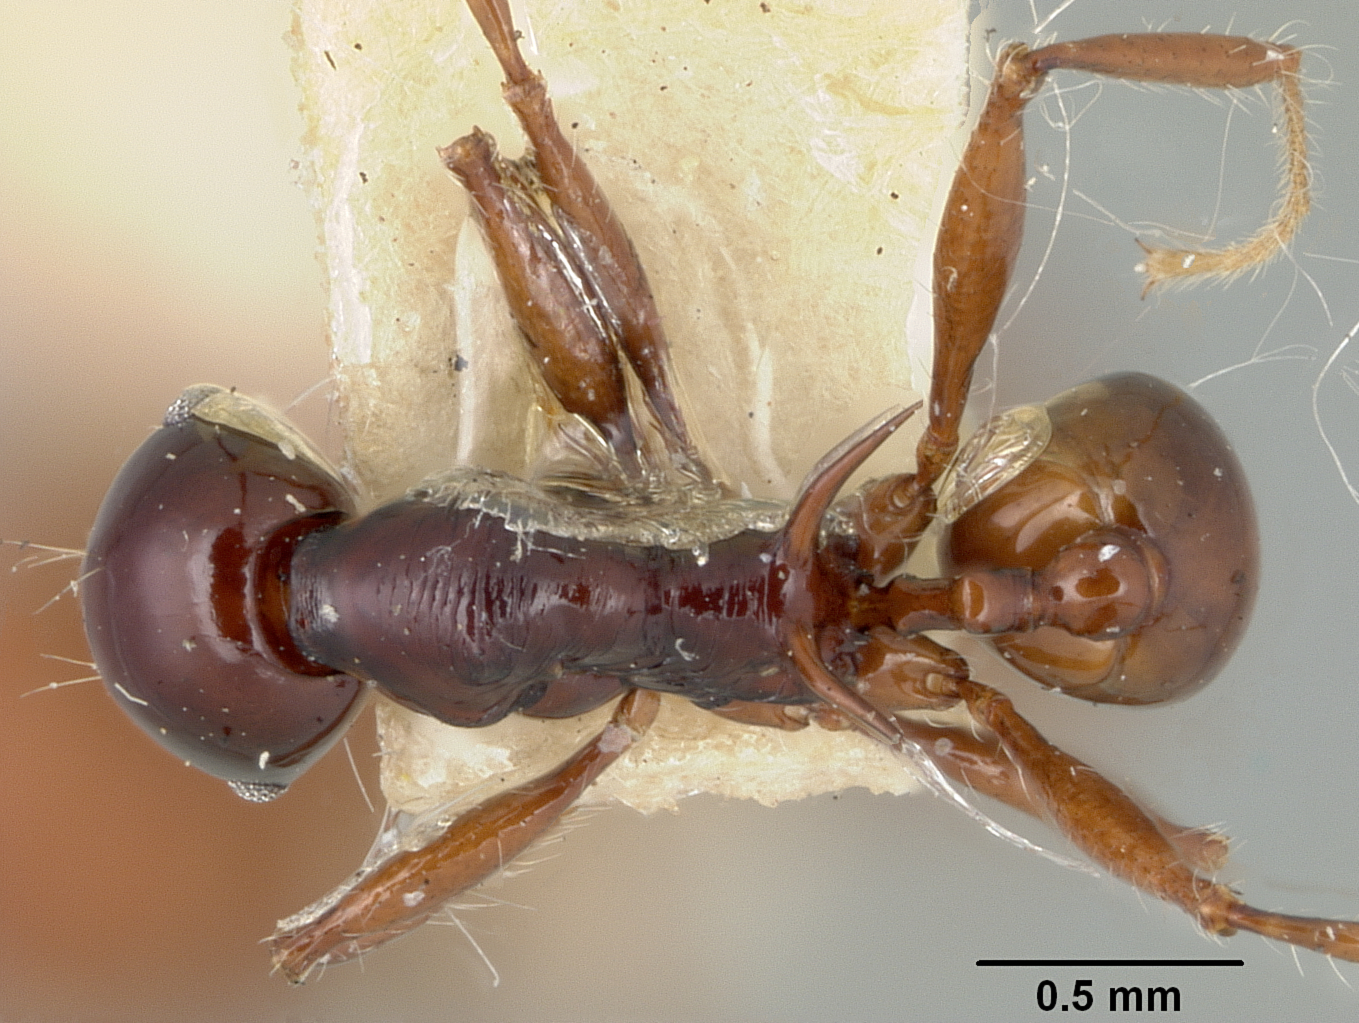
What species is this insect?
Pheidole hecate
